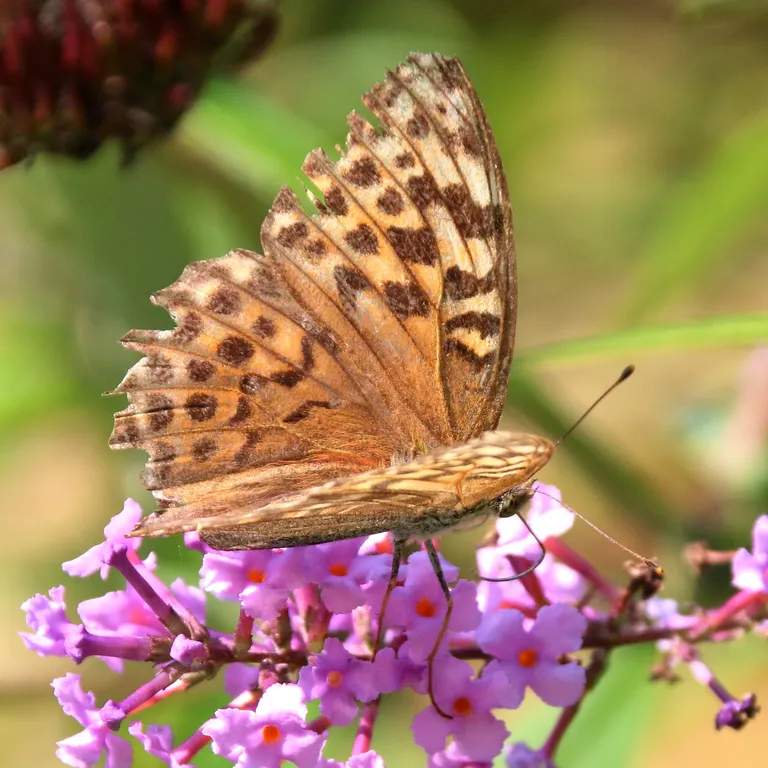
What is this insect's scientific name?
Argynnis paphia
